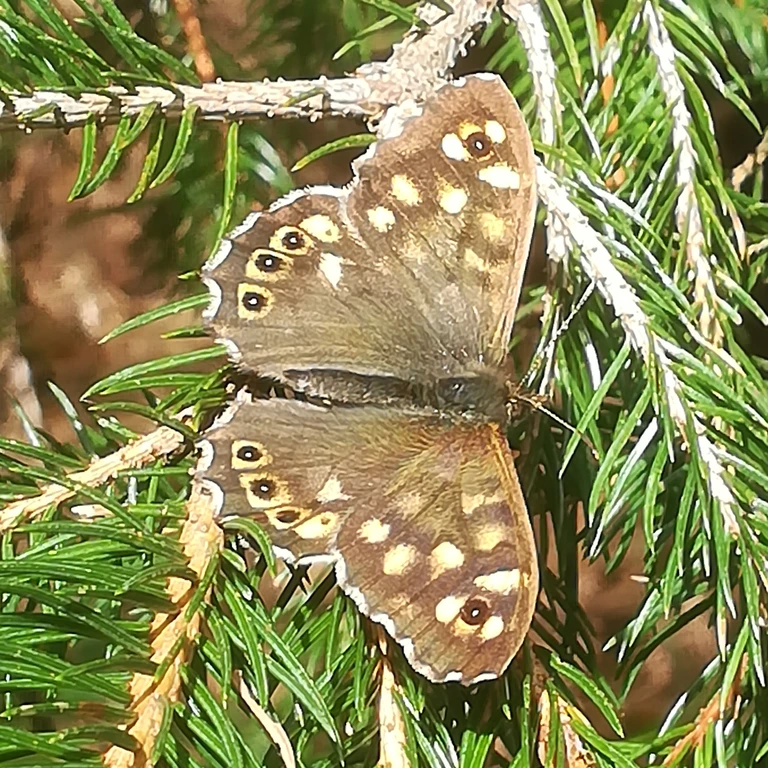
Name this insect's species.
Pararge aegeria
